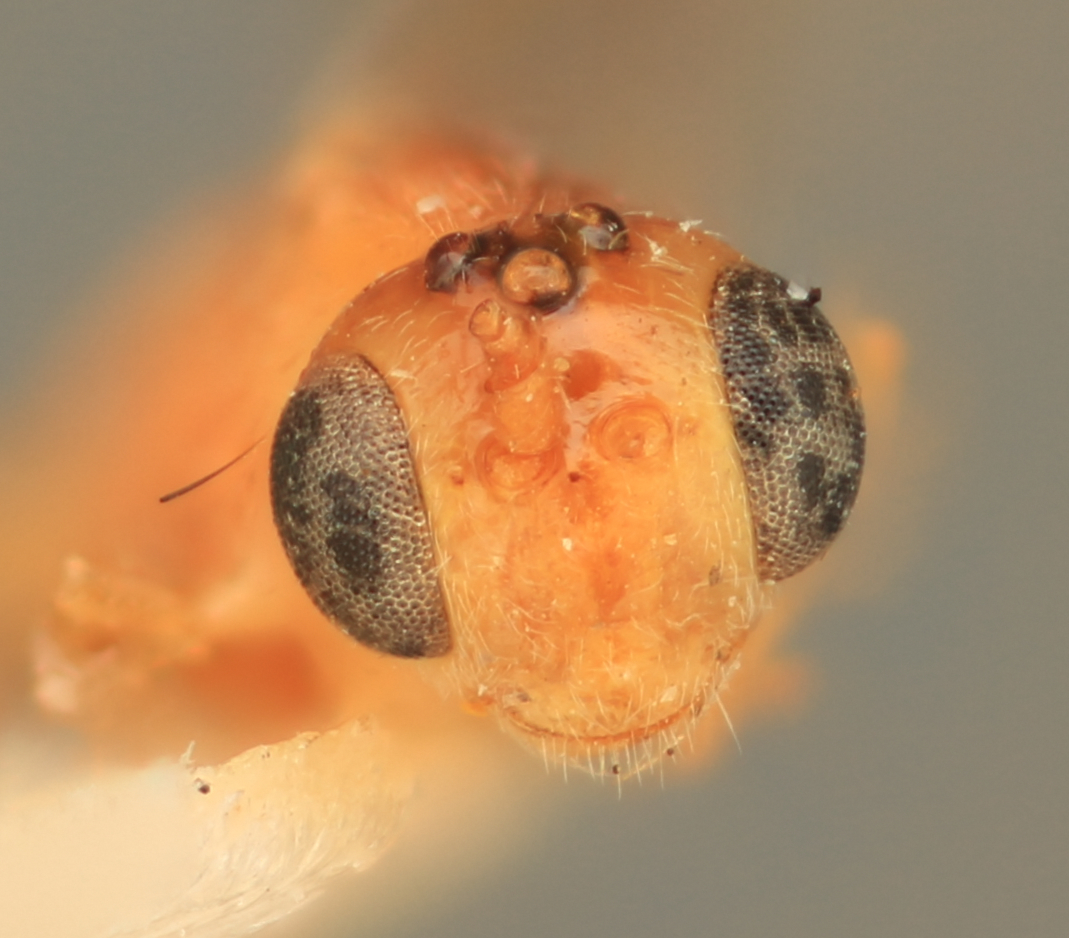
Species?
Hybophanes verminatus
